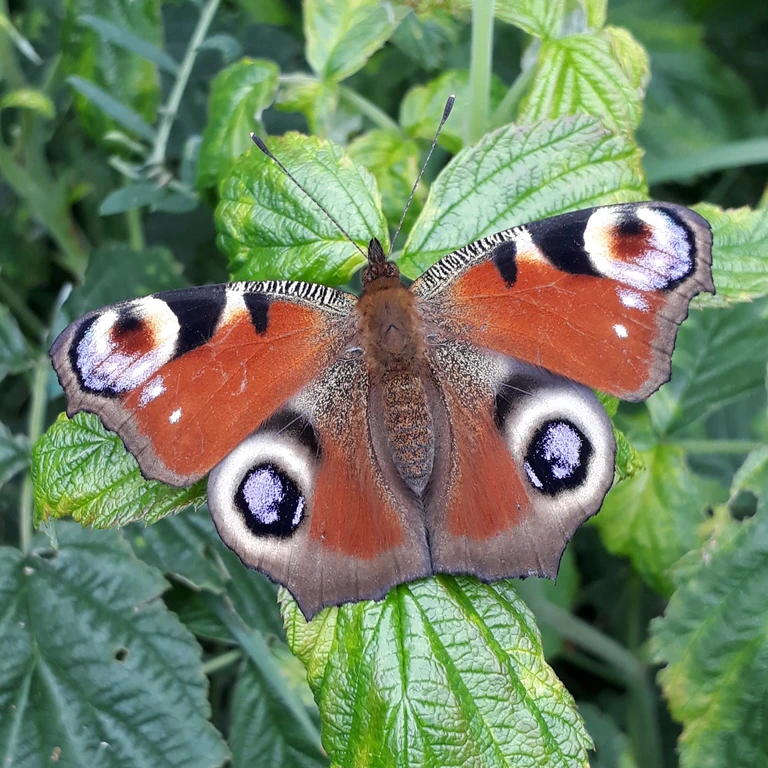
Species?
Aglais io
